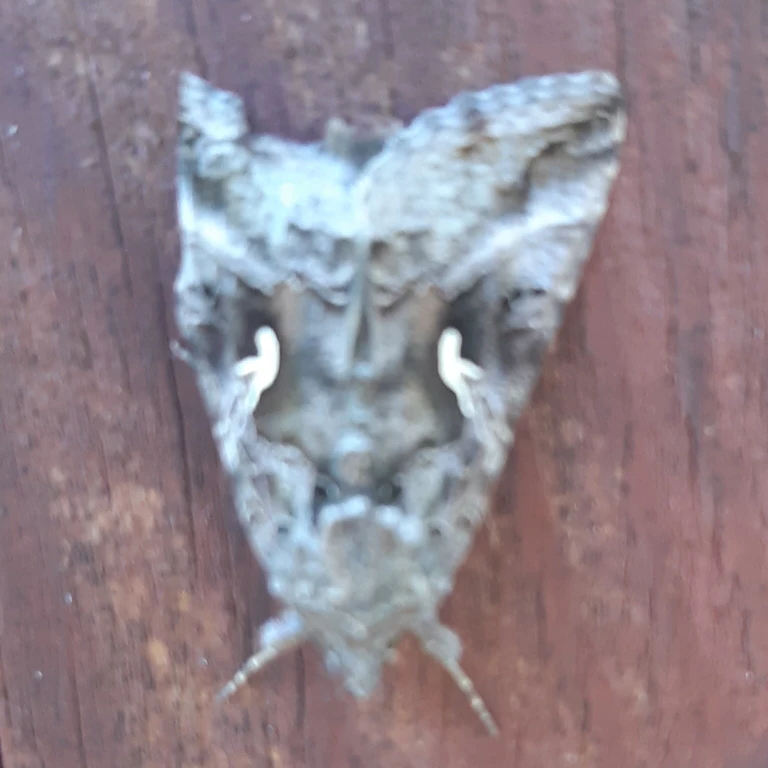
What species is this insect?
Autographa gamma
